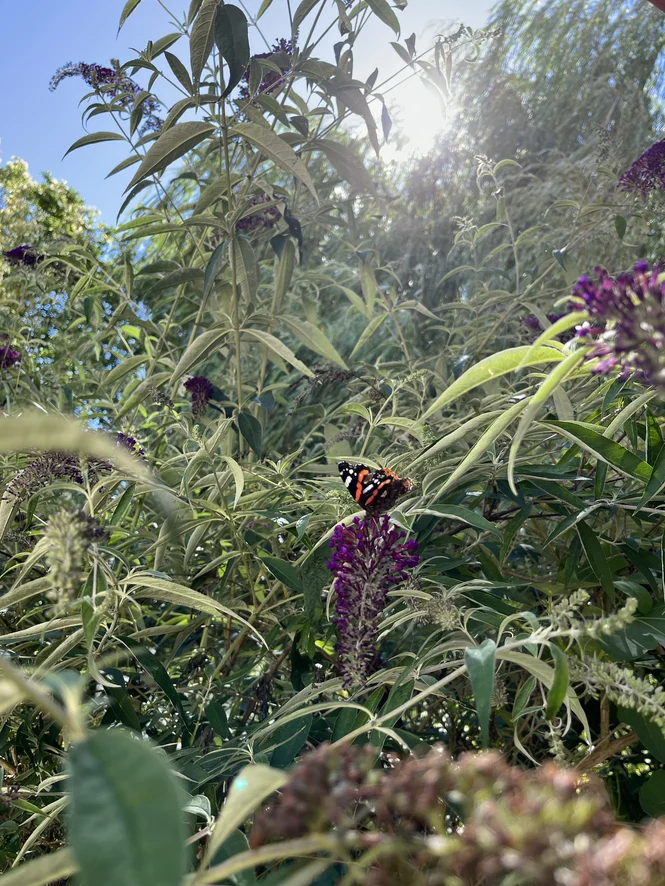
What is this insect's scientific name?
Vanessa atalanta
